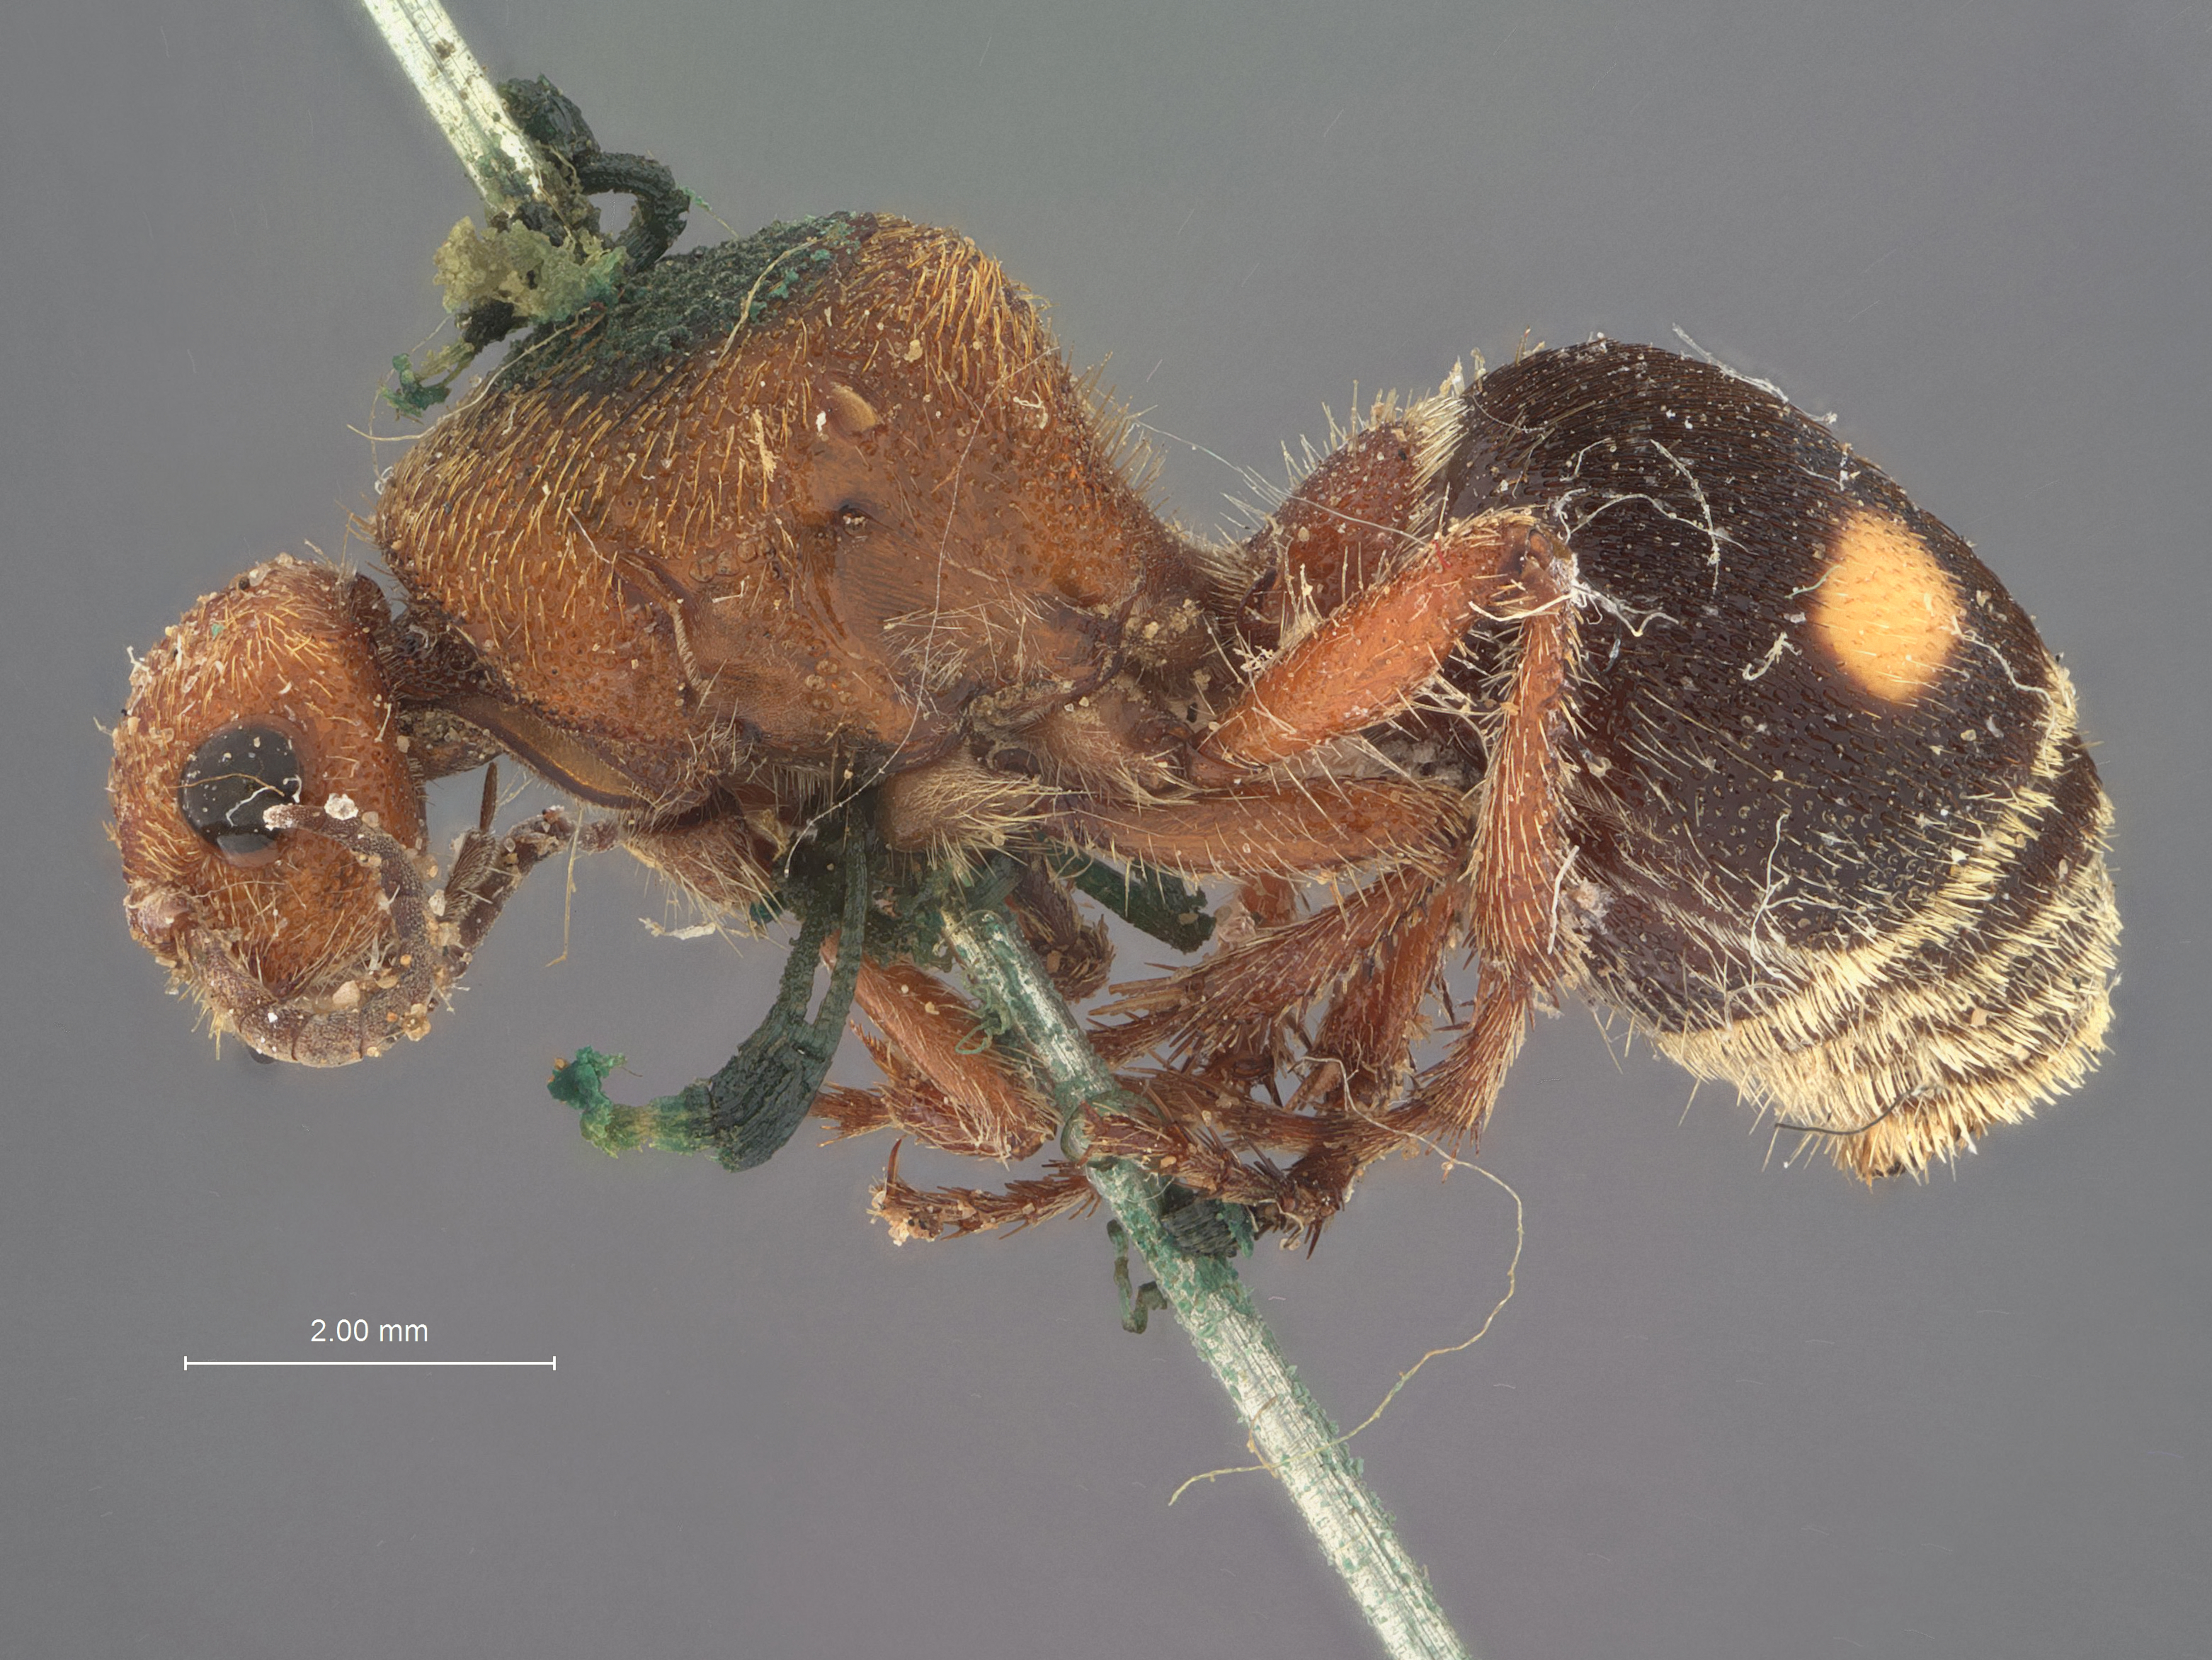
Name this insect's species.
Sphaerophthalma biguttata
